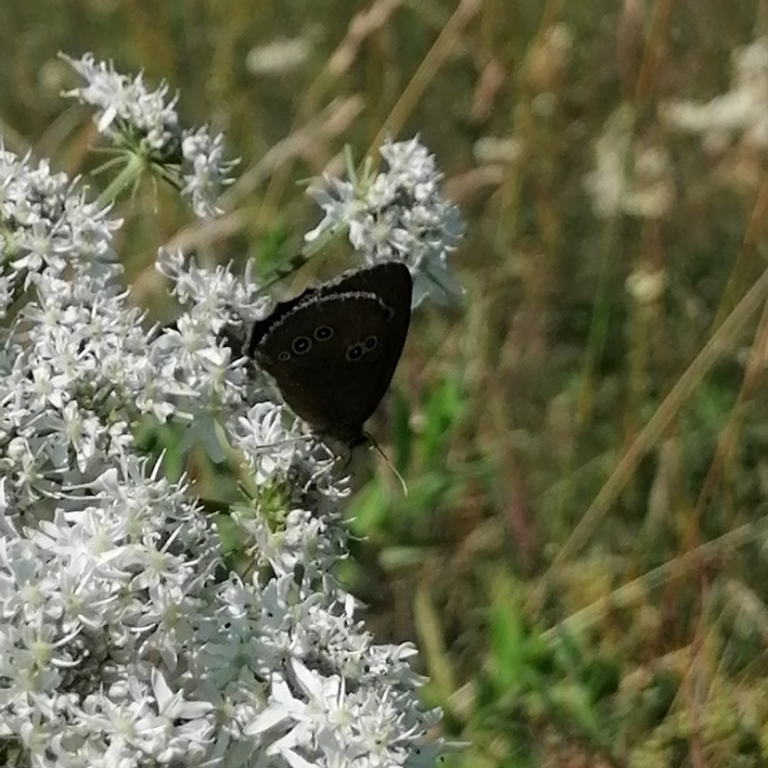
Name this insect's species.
Aphantopus hyperantus
